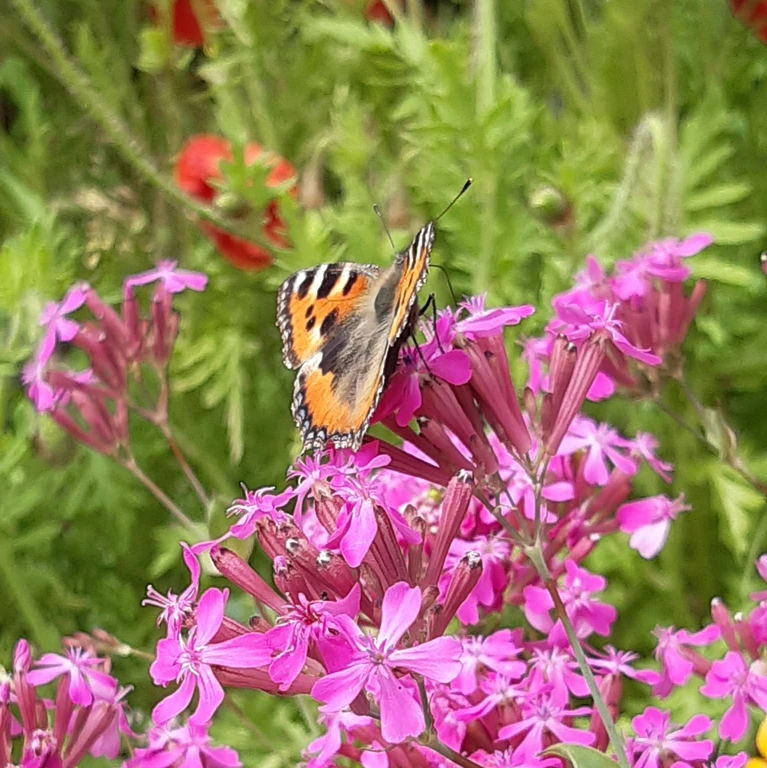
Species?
Aglais urticae
